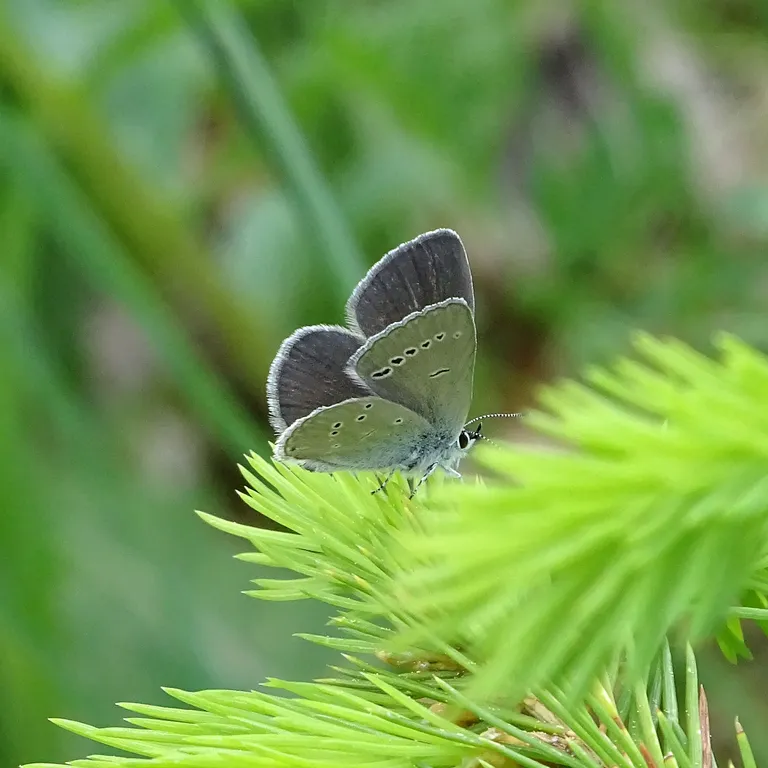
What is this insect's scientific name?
Cupido minimus
